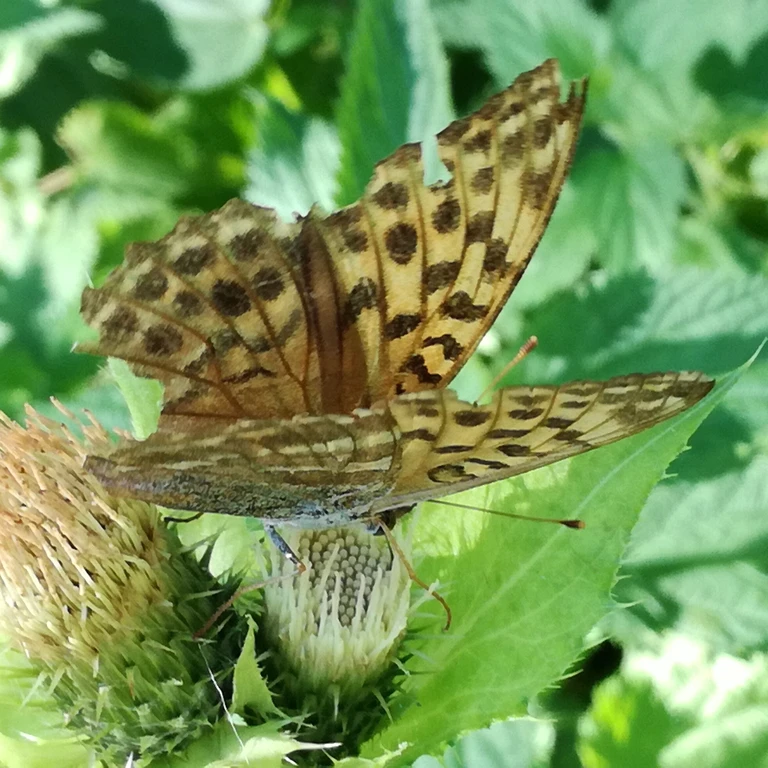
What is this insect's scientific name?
Argynnis paphia
